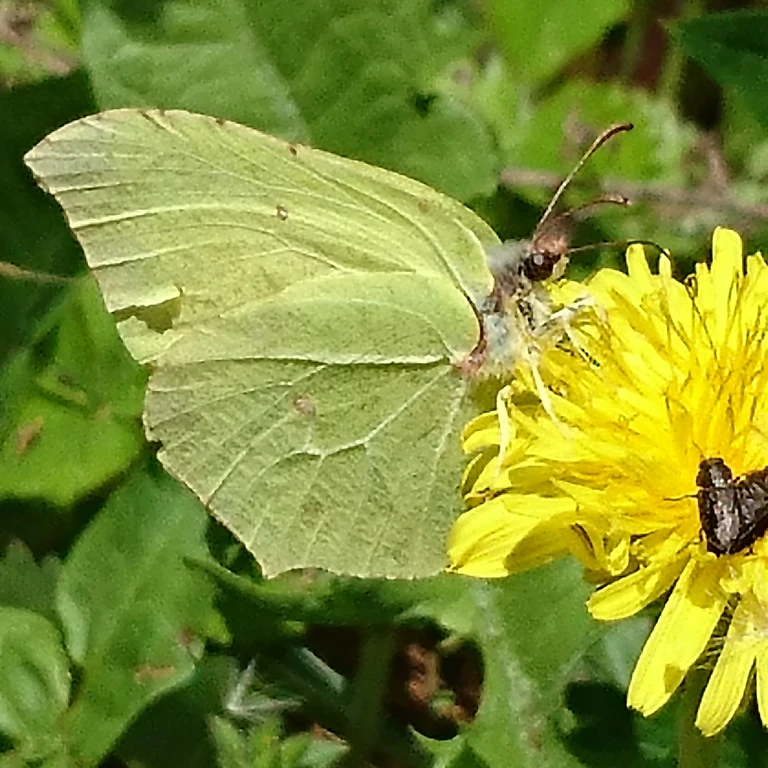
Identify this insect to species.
Gonepteryx rhamni
